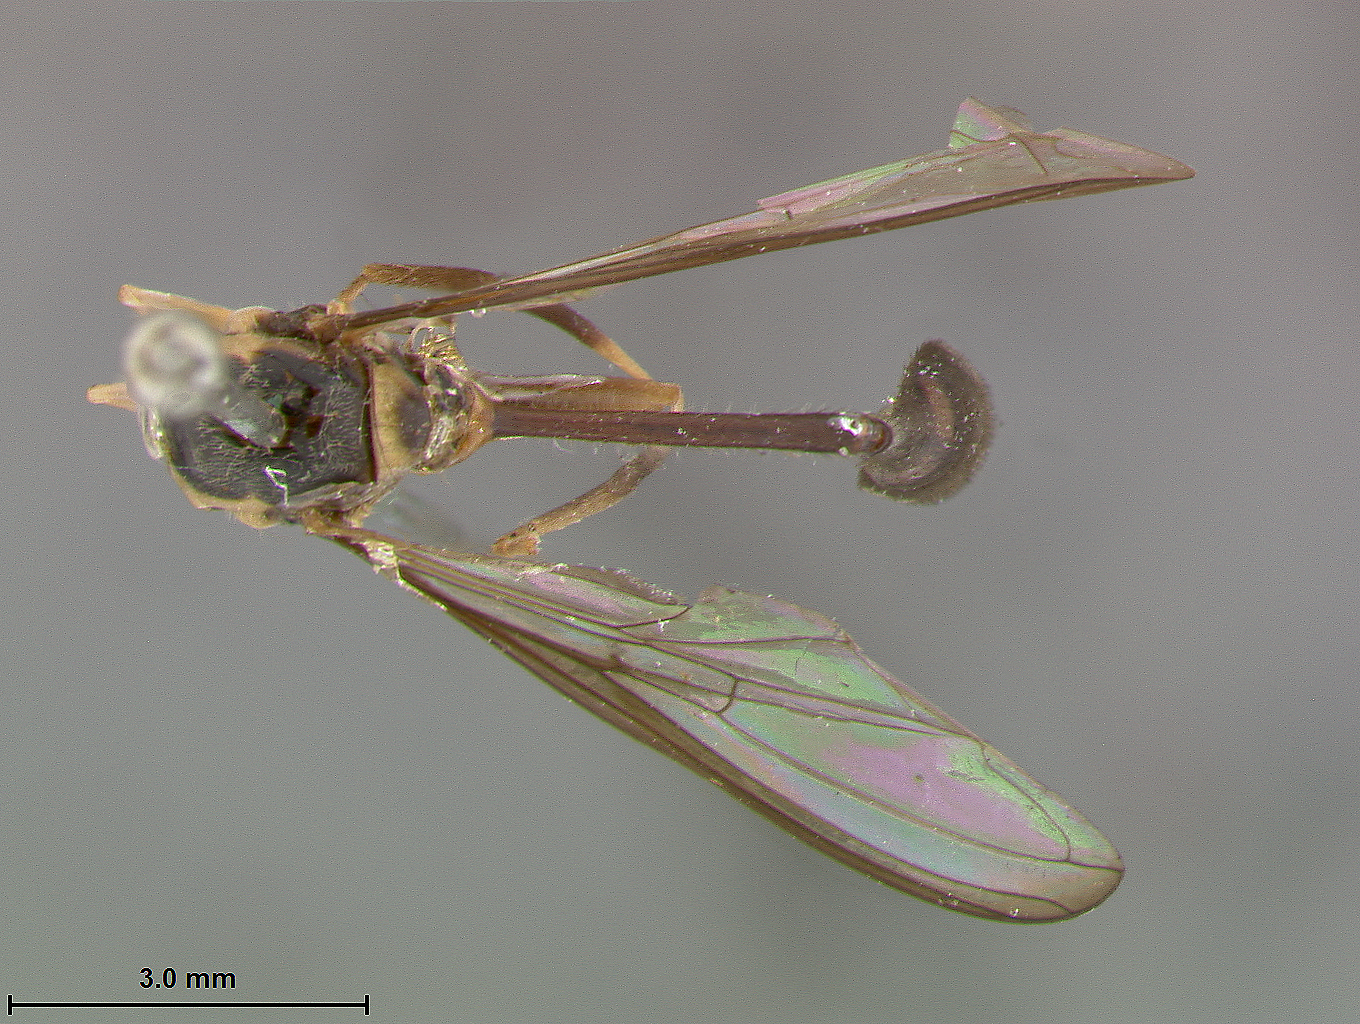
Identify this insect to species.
Baccha signata
